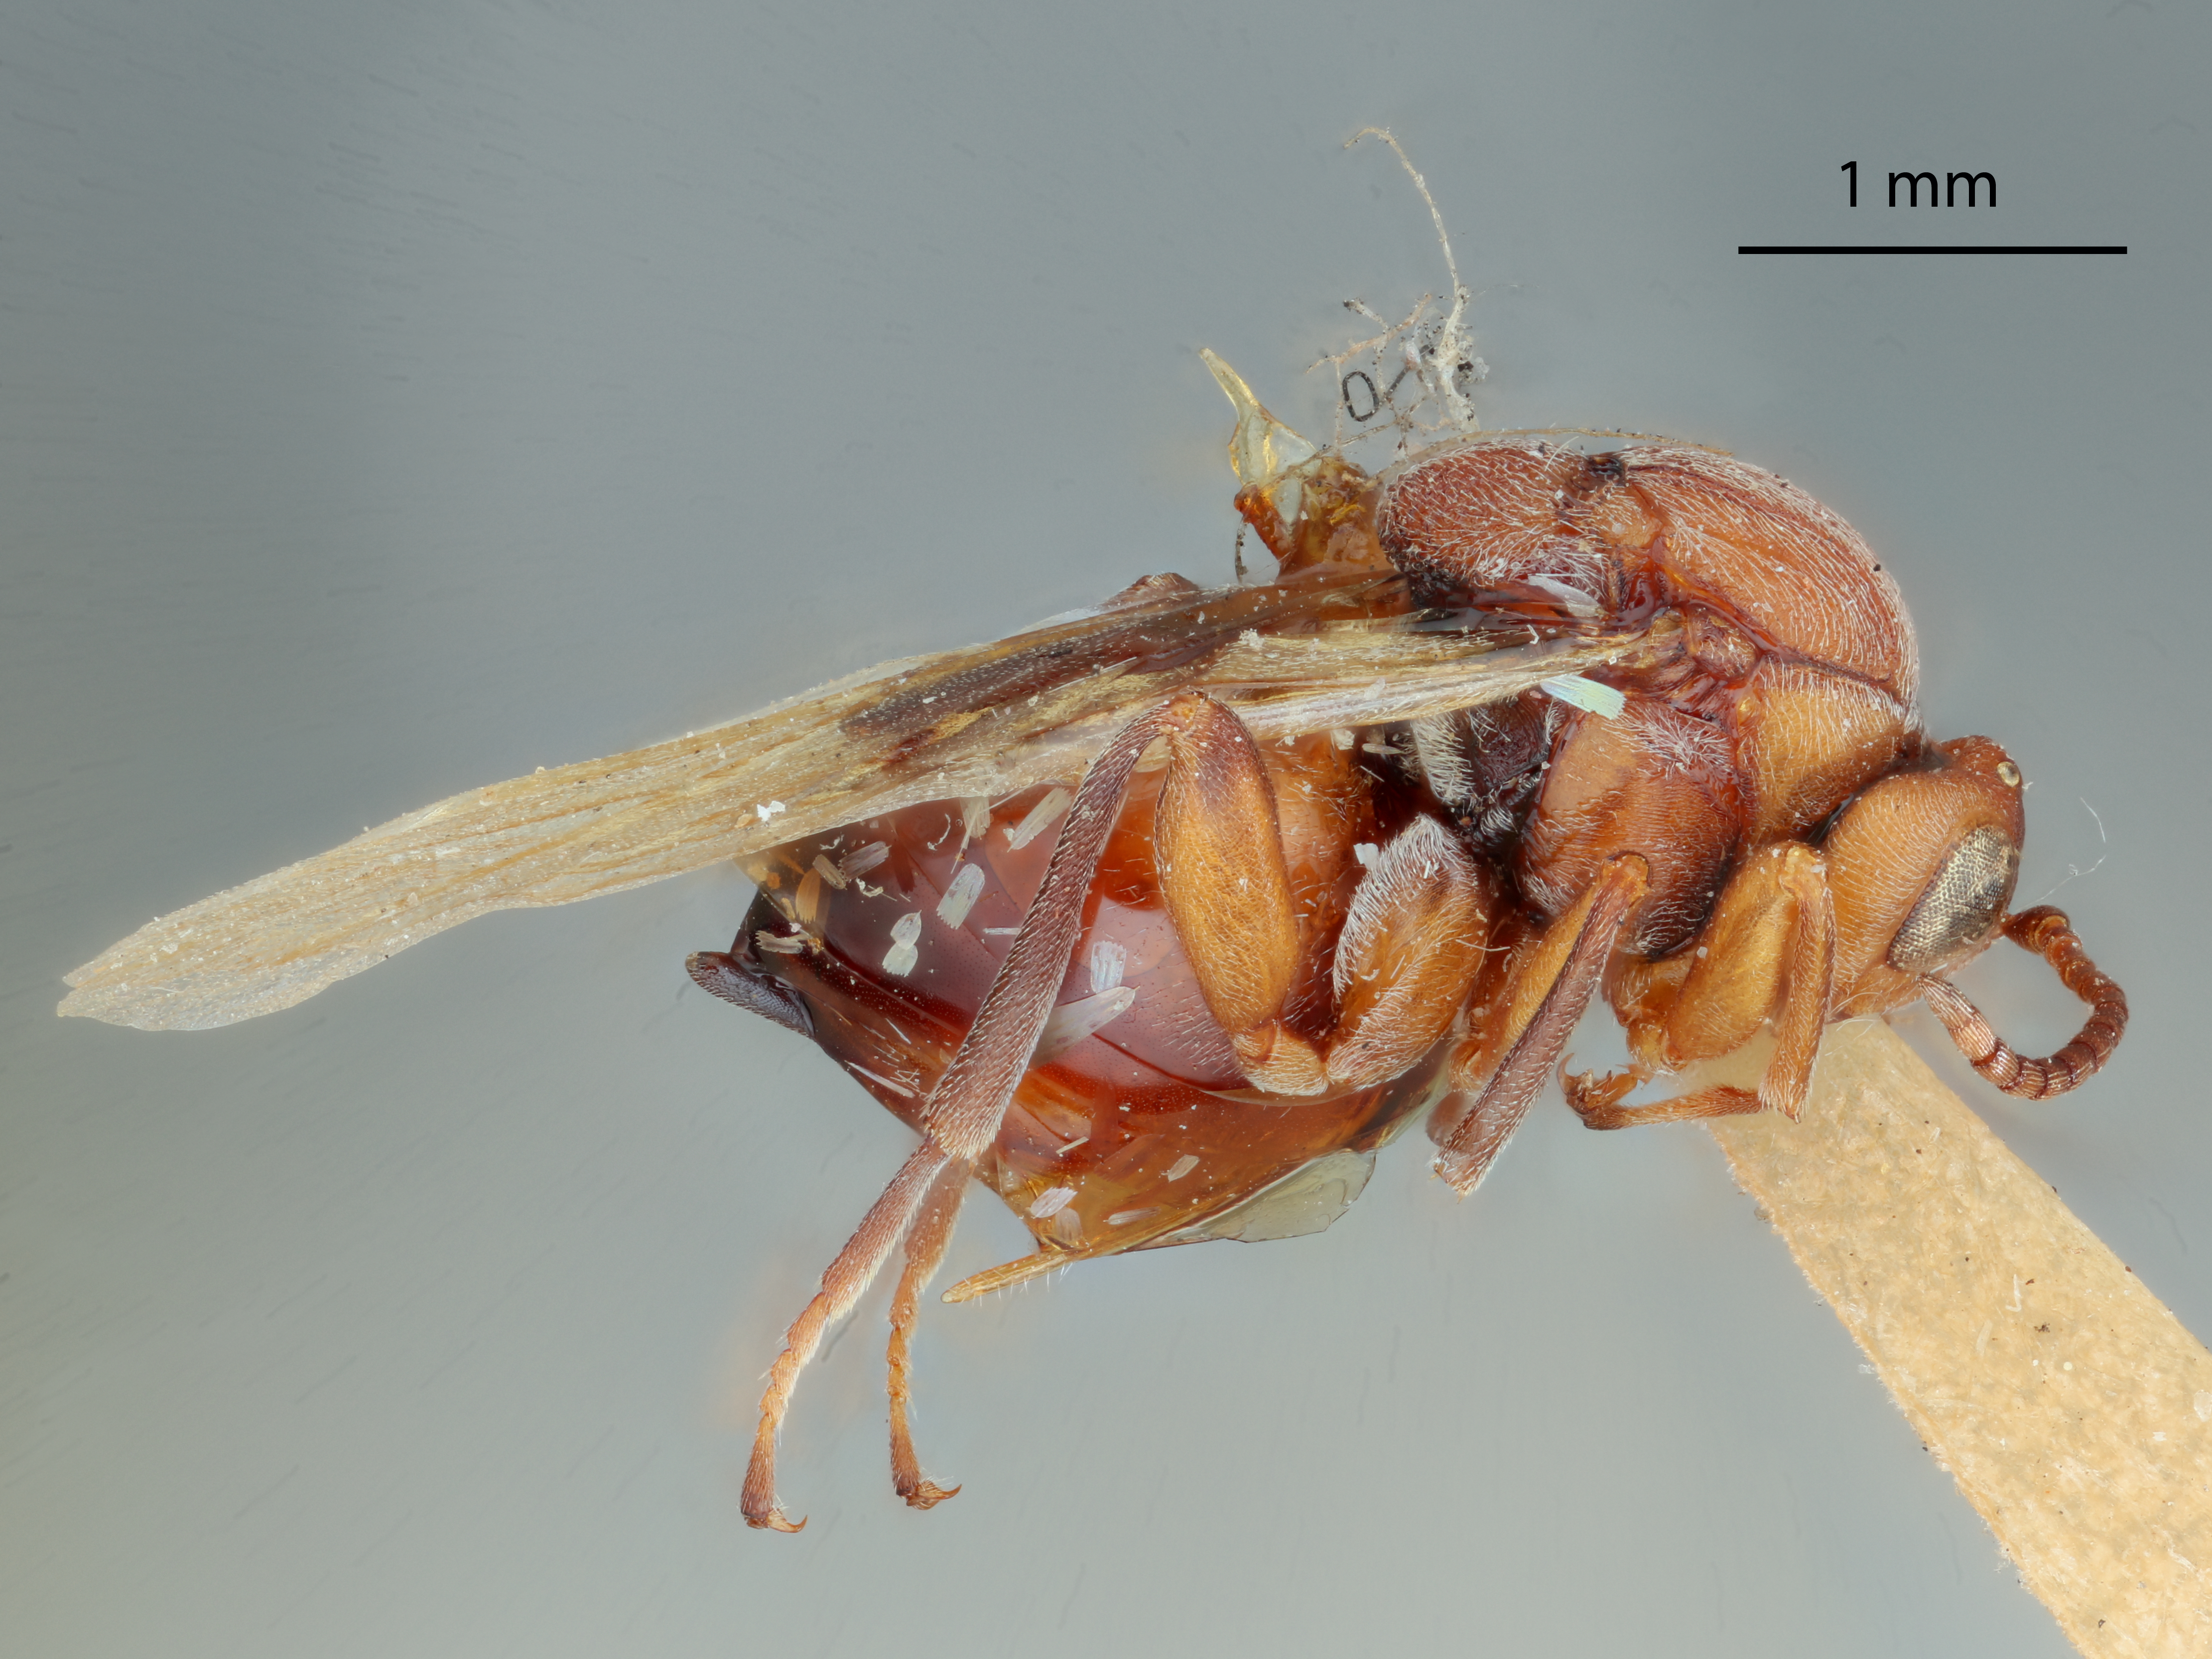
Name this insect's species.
Andricus glandulus
